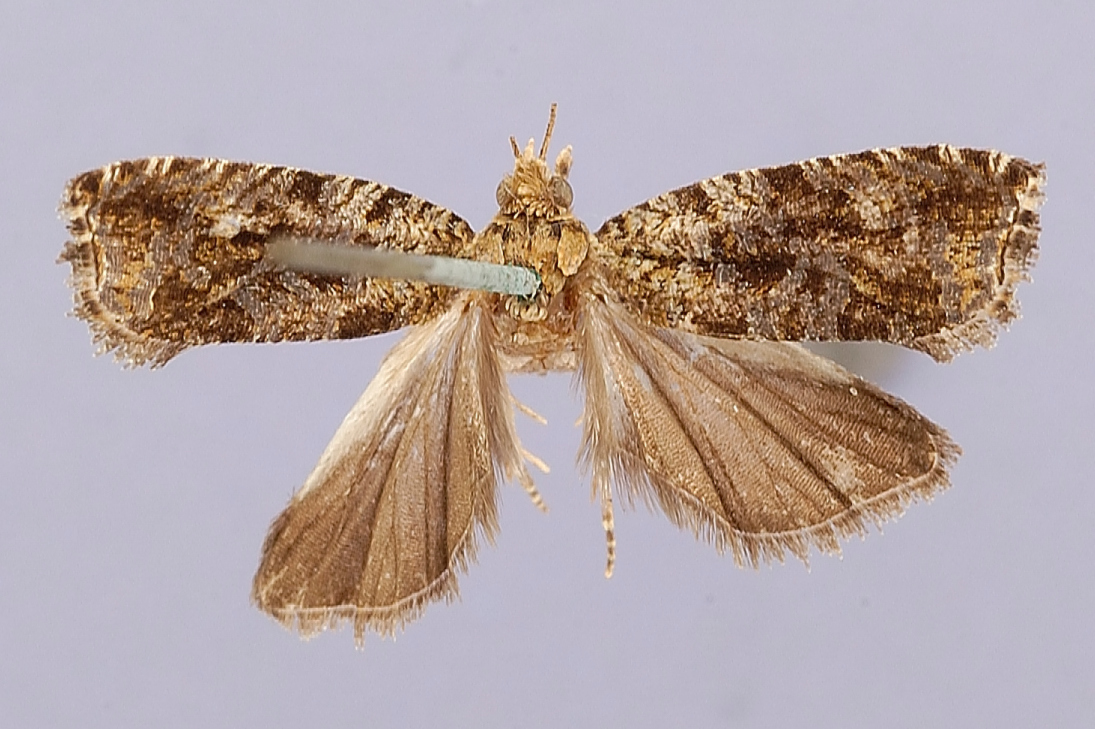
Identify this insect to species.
Zeiraphera fulvomixtana
